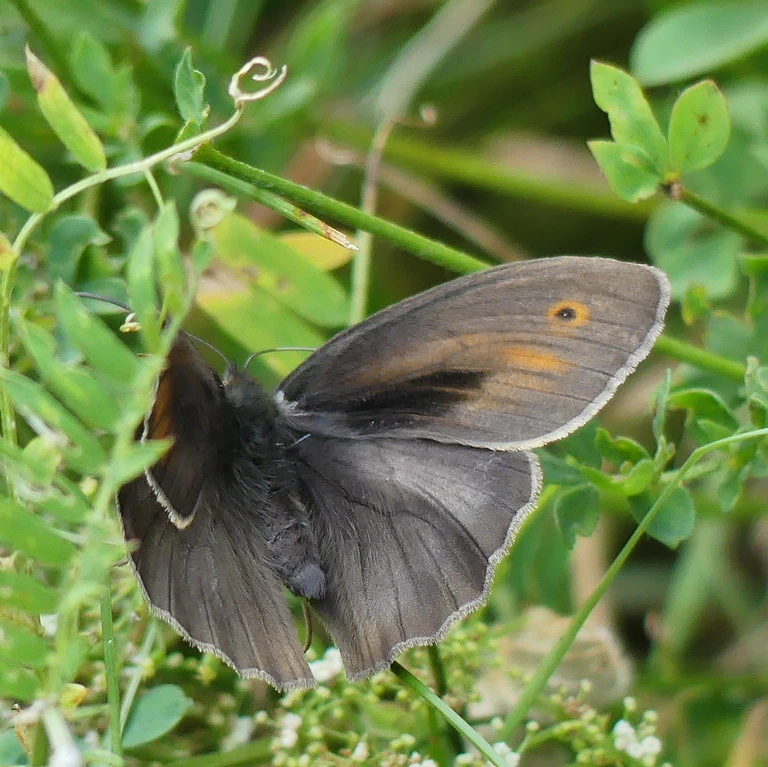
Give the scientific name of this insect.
Maniola jurtina
